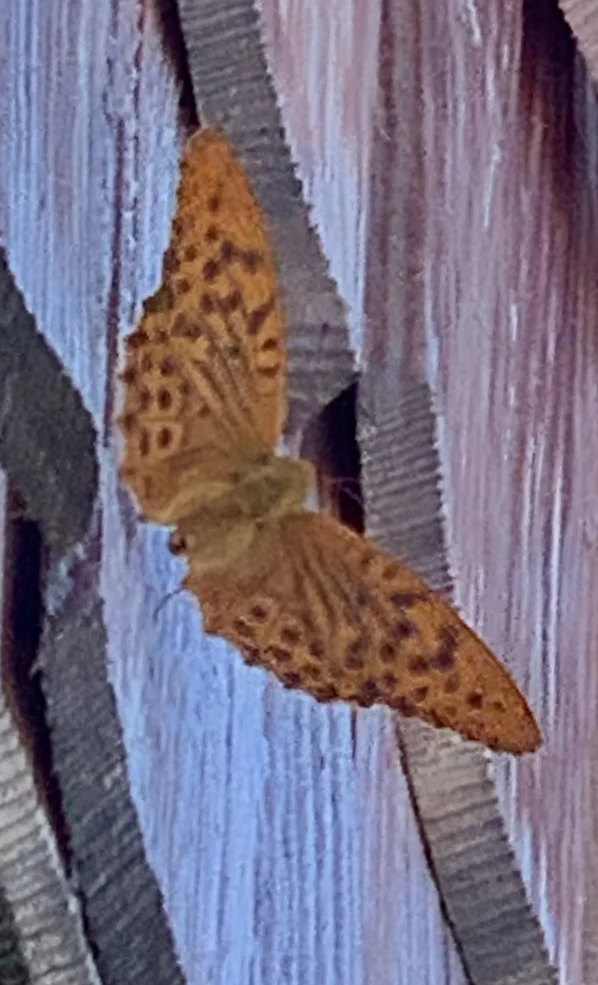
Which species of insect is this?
Argynnis paphia
